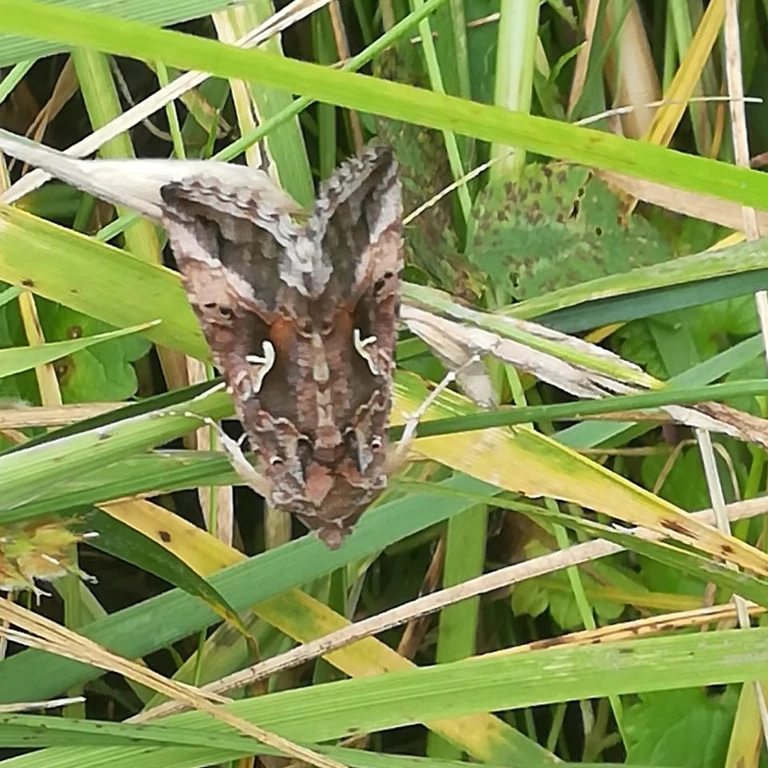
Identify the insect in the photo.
Autographa gamma
